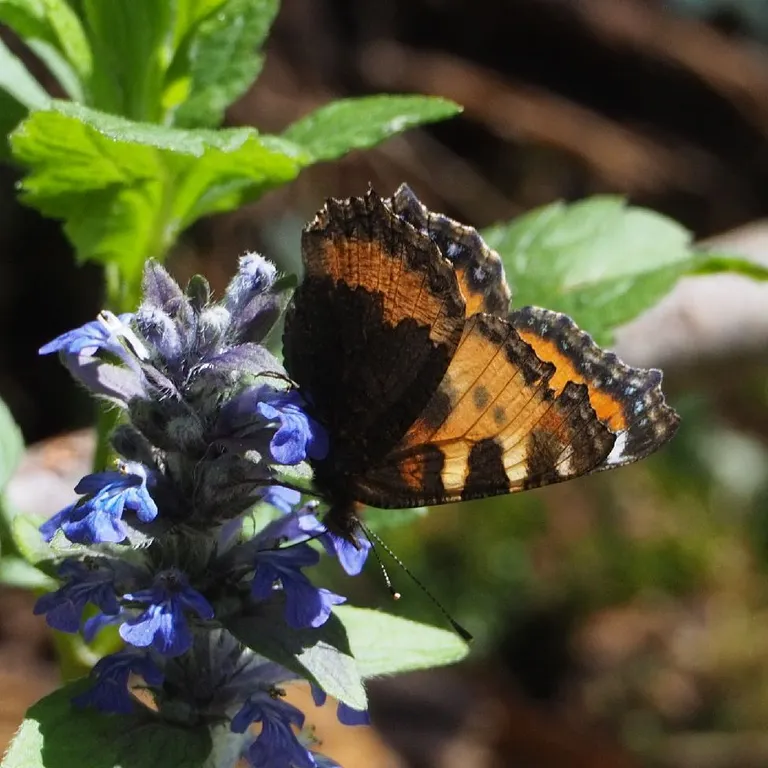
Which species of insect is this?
Aglais urticae
